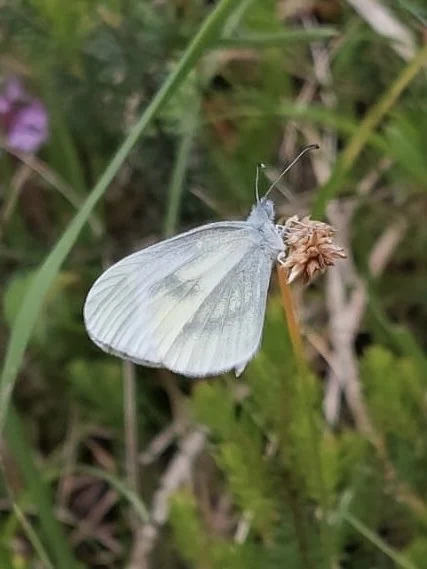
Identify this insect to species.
Leptidea sinapis/juvernica
